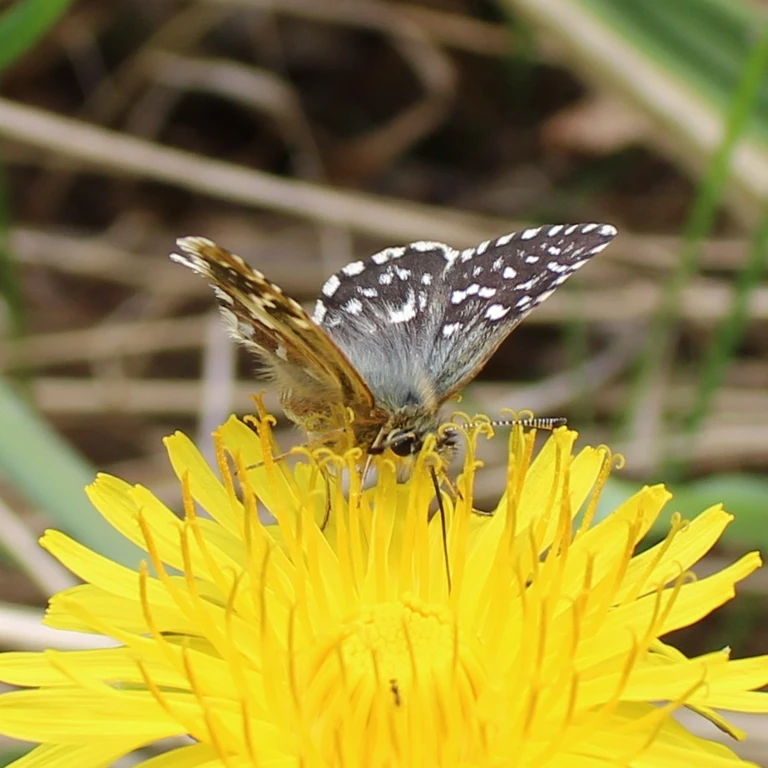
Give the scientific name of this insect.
Pyrgus malvae
